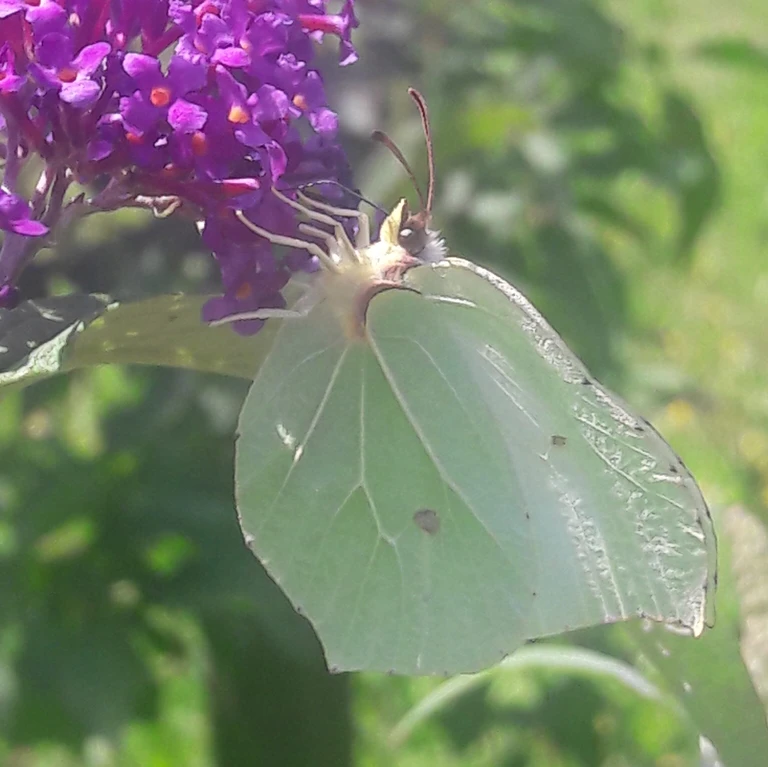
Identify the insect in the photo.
Gonepteryx rhamni
